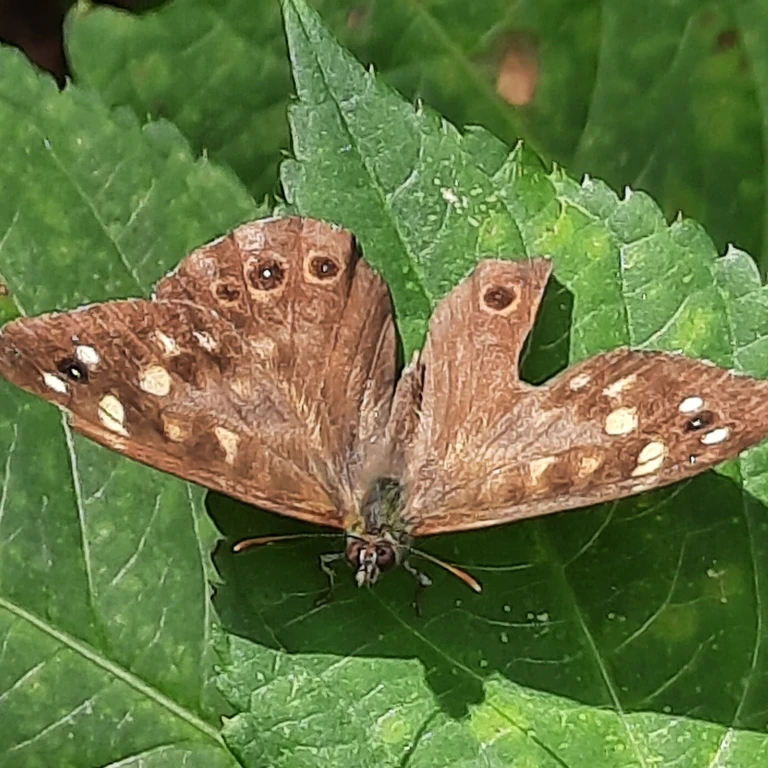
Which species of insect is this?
Pararge aegeria
